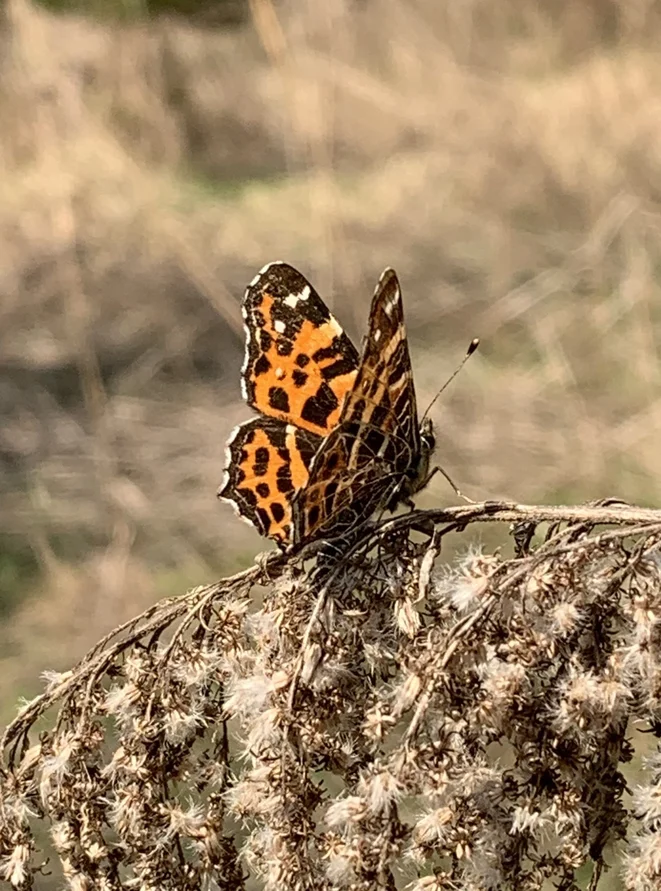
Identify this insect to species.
Araschnia levana
